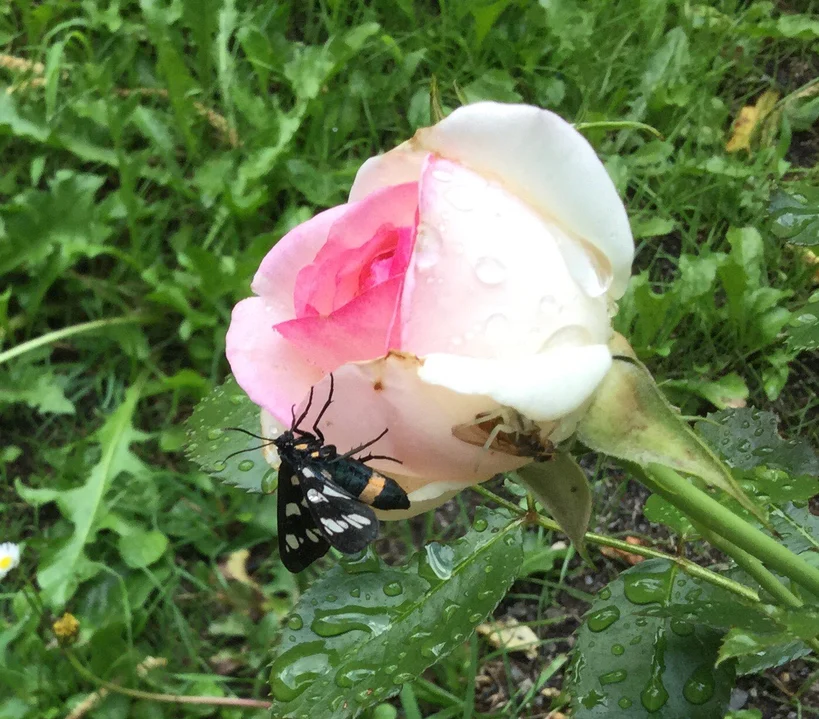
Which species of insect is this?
Amata phegea
